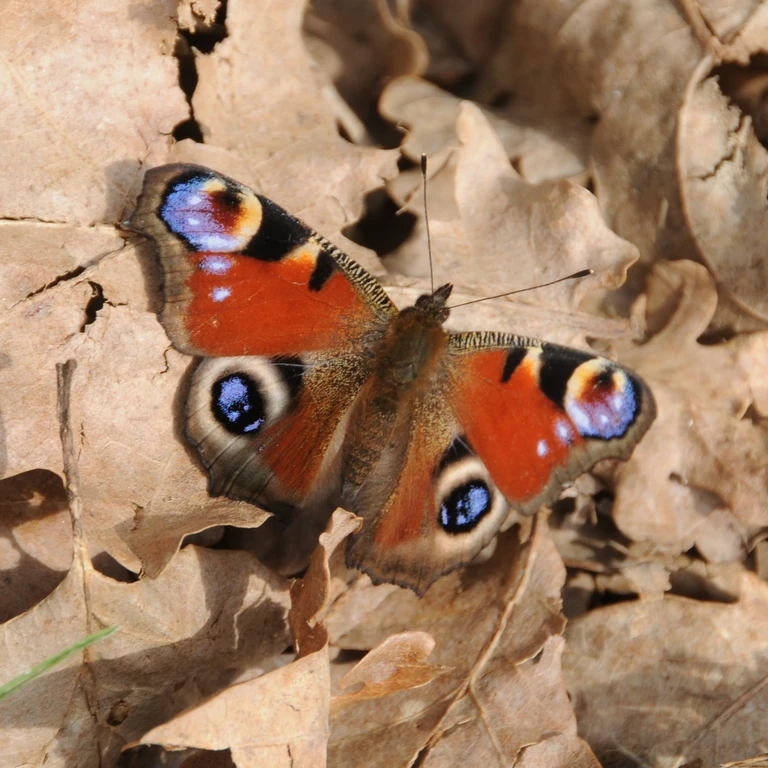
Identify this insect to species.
Aglais io
